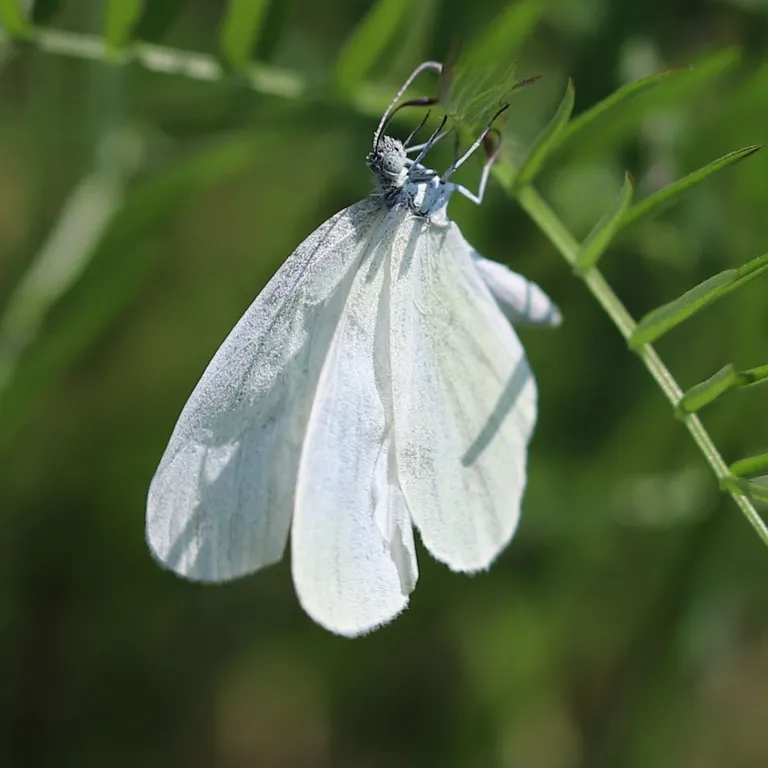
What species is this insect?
Leptidea sinapis/juvernica
